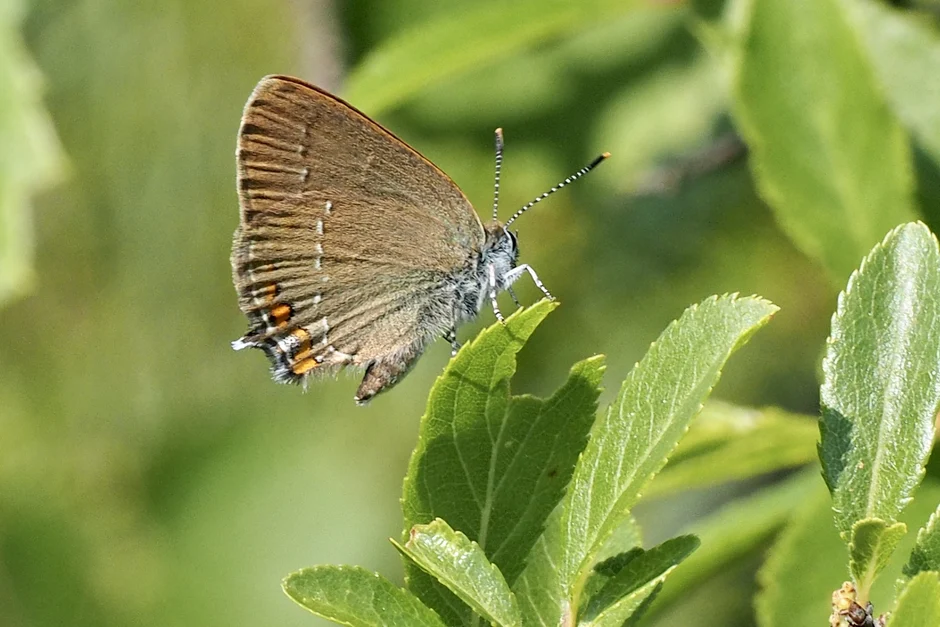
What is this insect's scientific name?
Satyrium acaciae (also Strymon acaciae)
